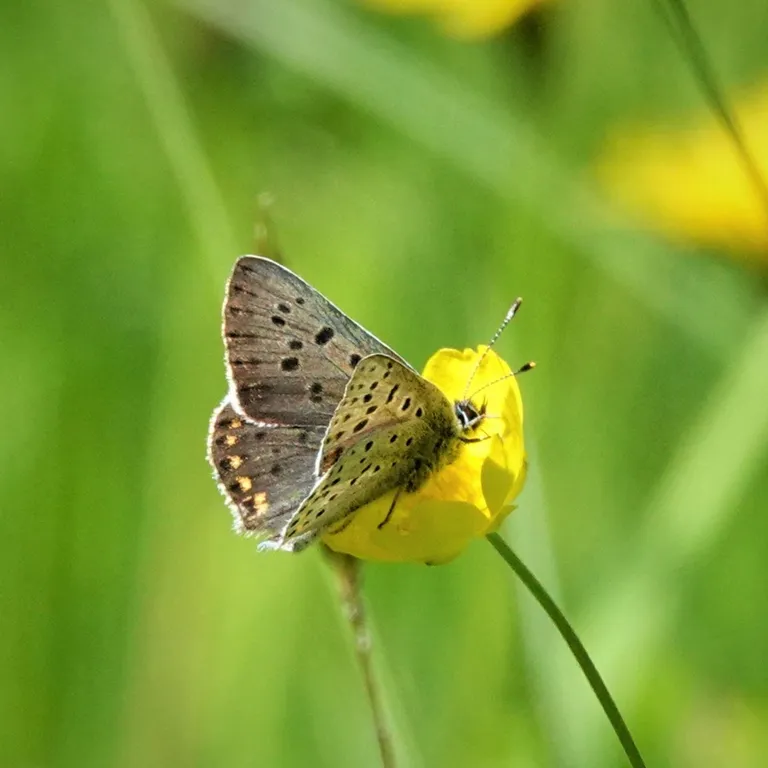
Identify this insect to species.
Lycaena tityrus (also Loweia tityrus)
